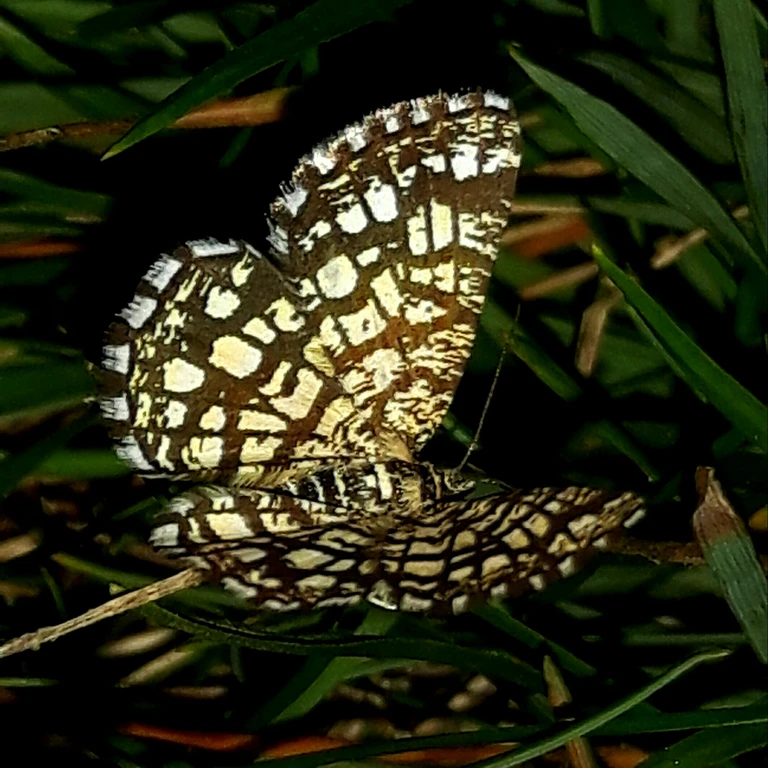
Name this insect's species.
Chiasmia clathrata
